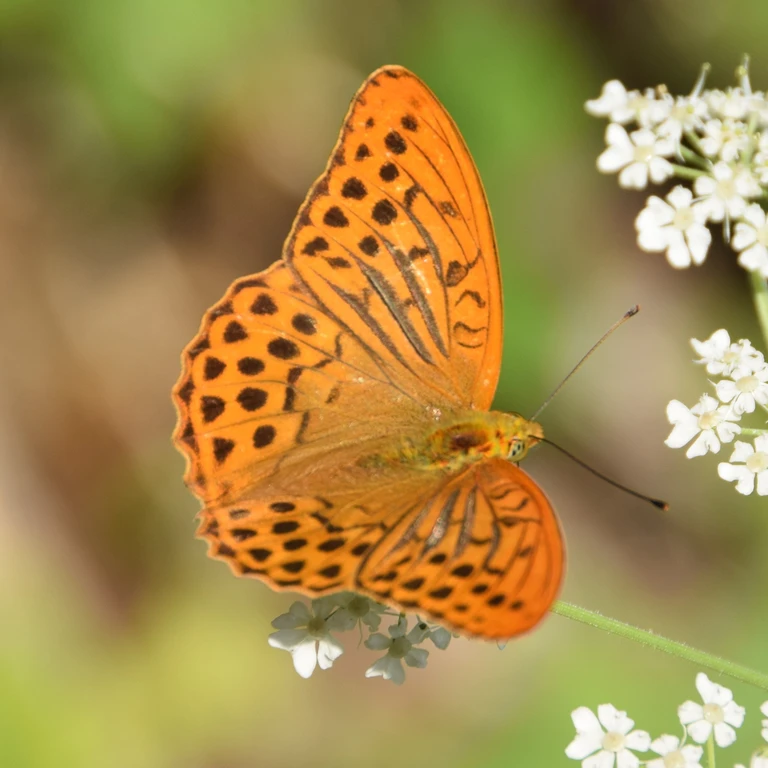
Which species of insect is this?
Argynnis paphia
